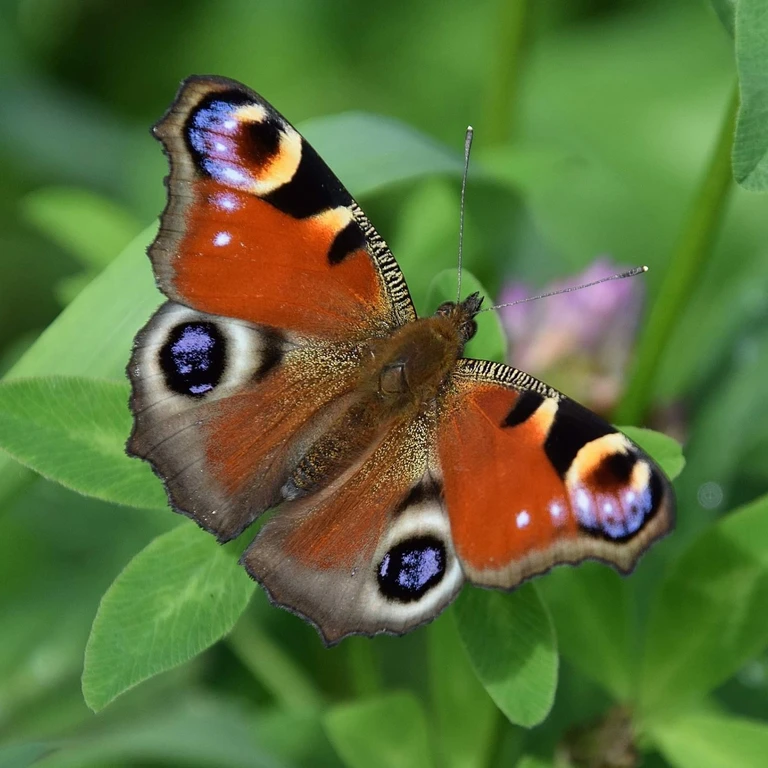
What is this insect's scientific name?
Aglais io
